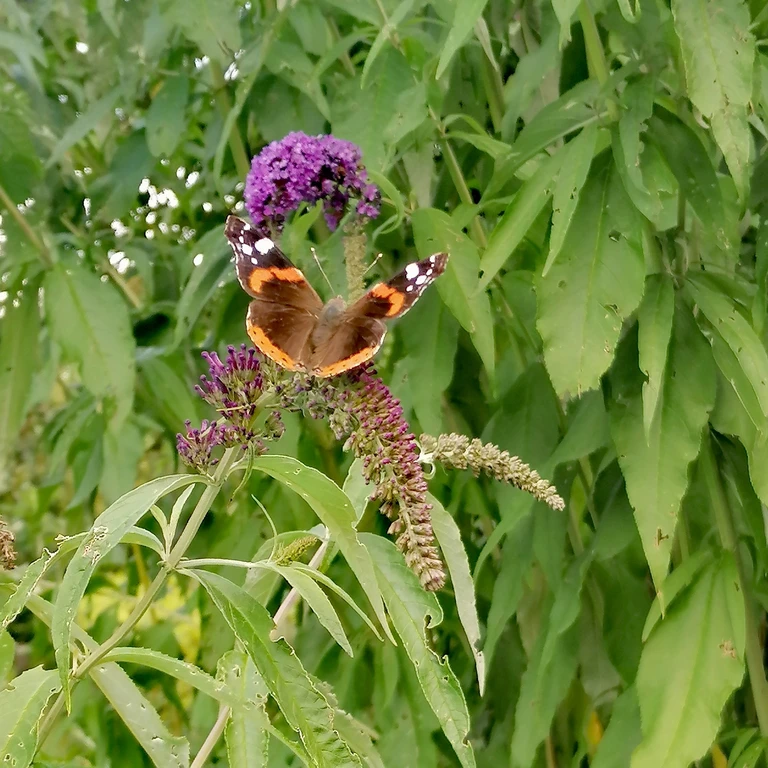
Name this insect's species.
Vanessa atalanta
